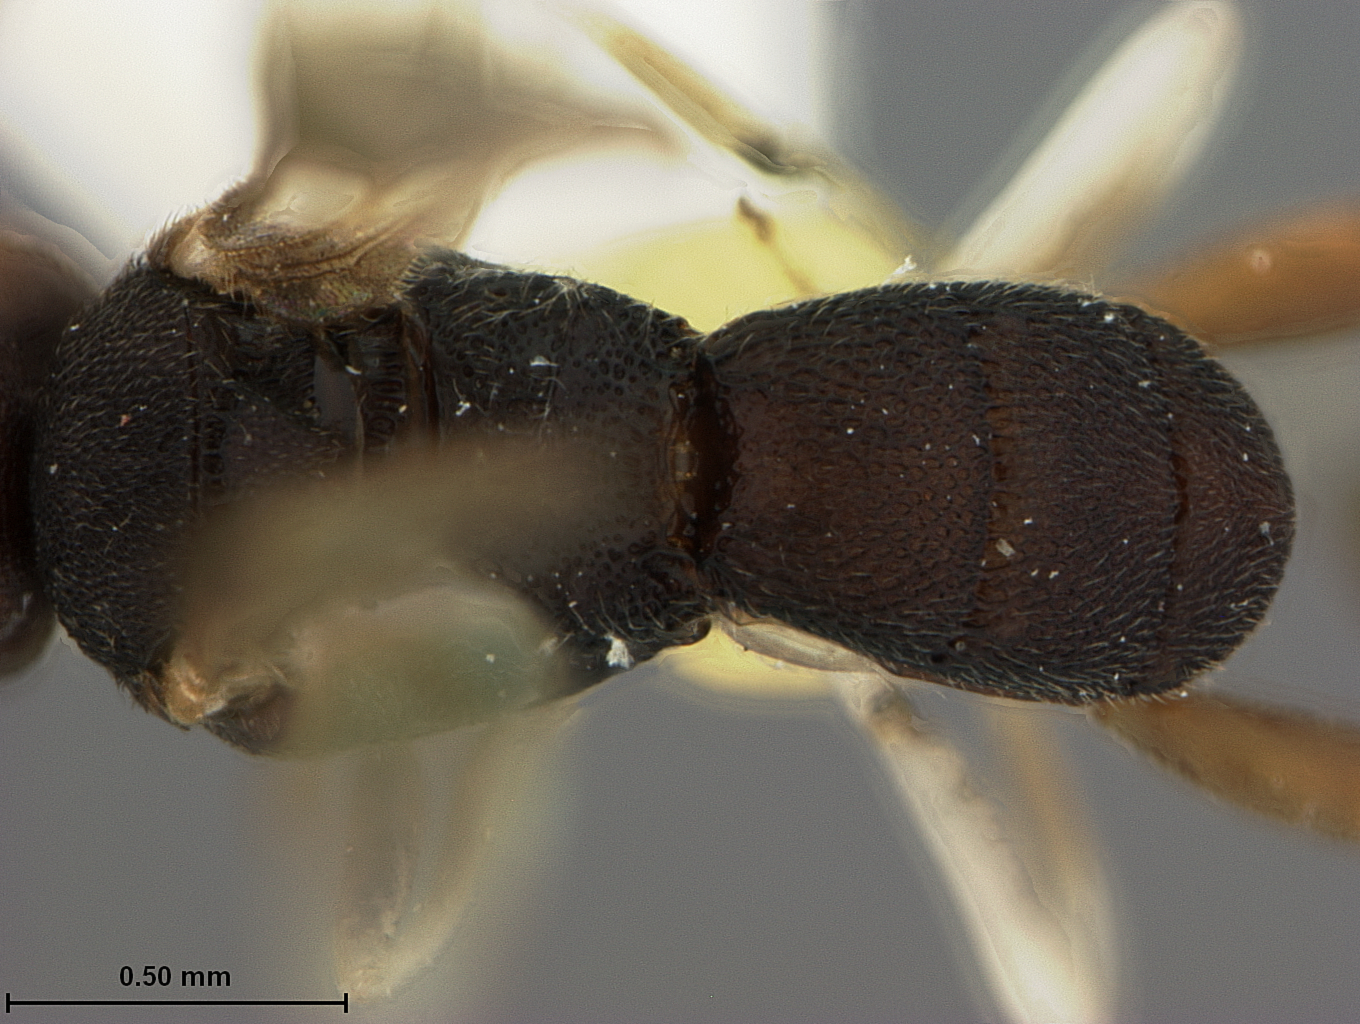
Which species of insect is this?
Phanerotoma albiscapa
